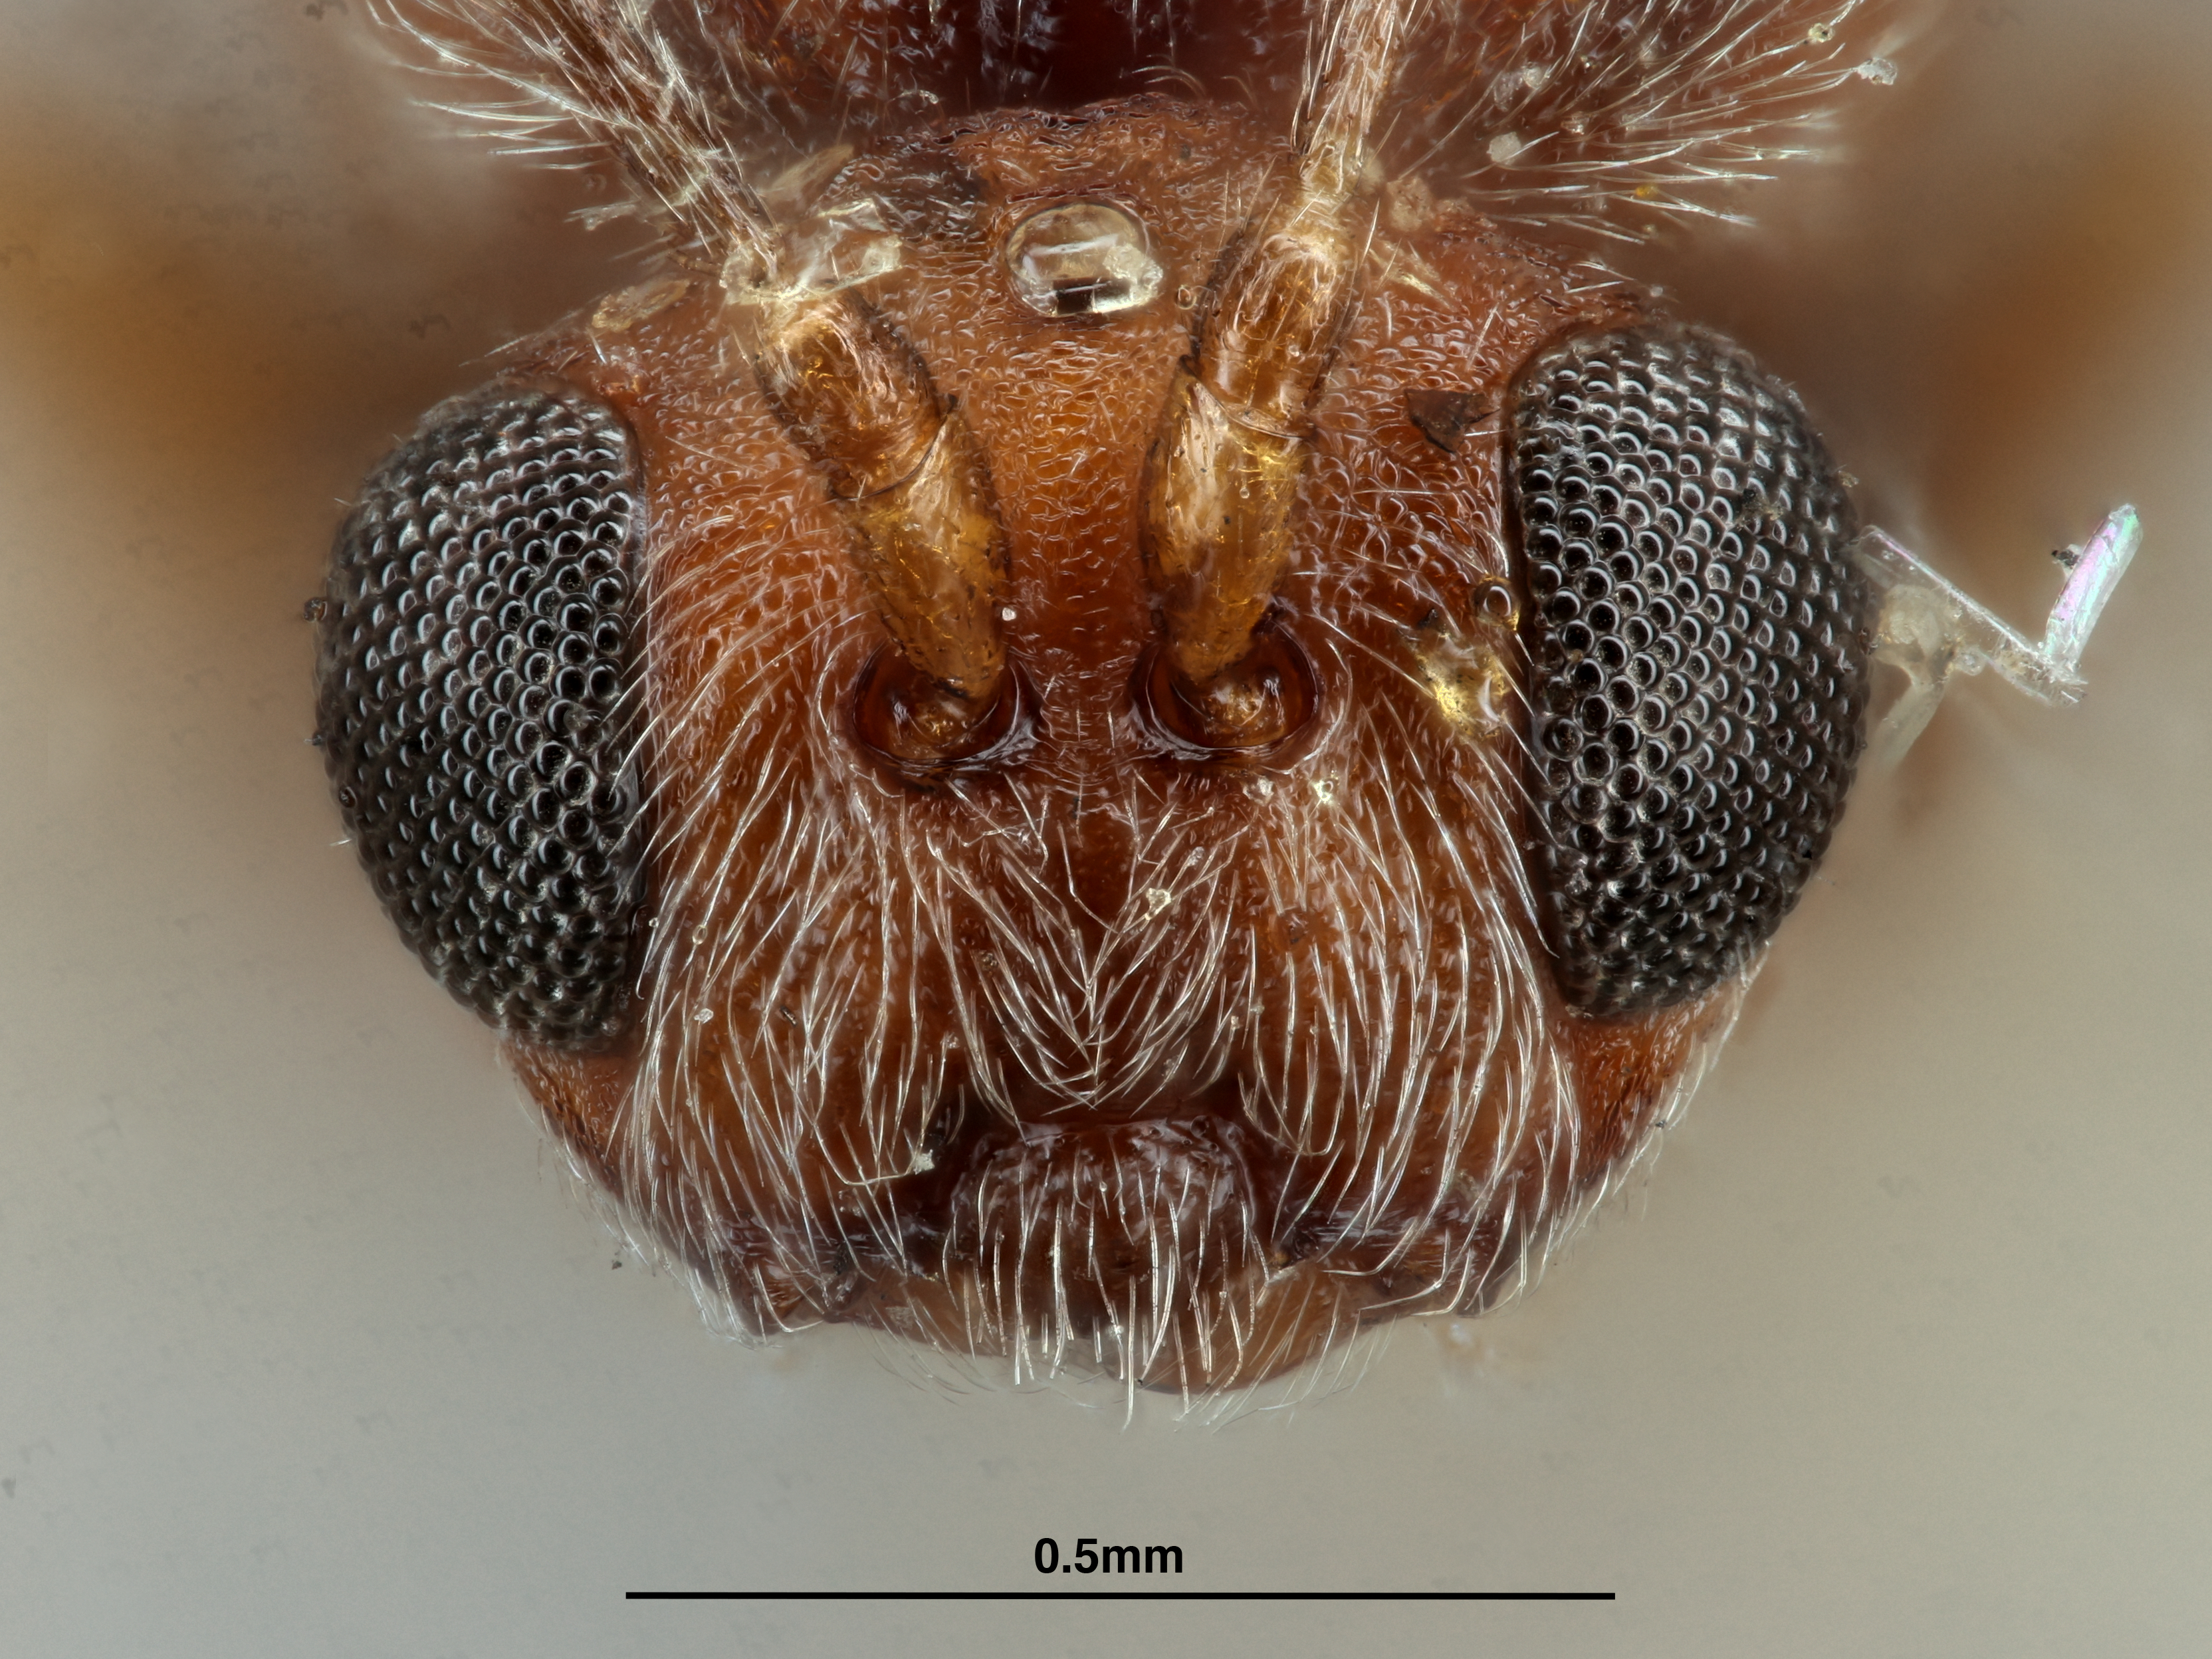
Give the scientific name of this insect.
Andricus texanus
